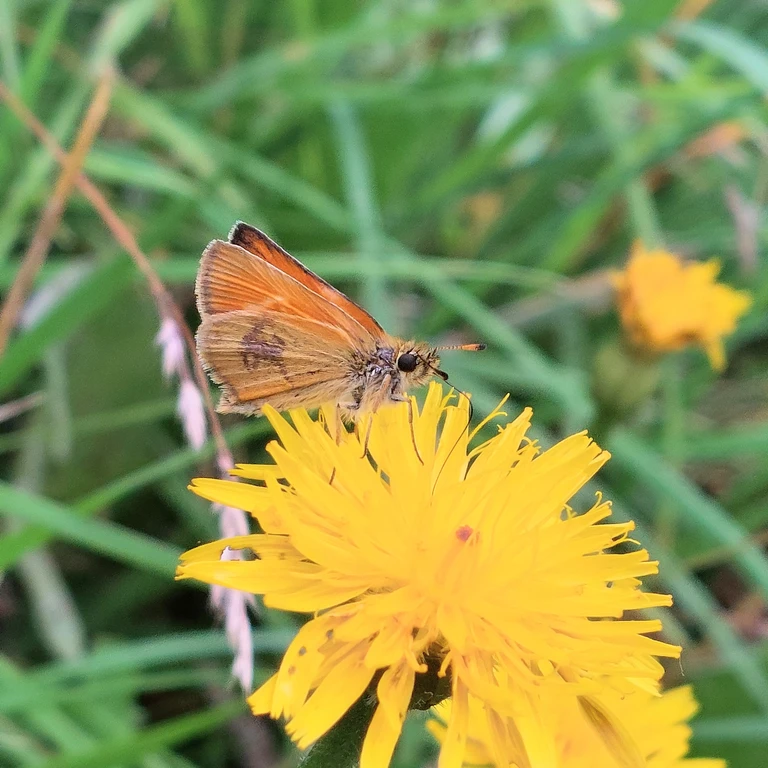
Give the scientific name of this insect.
Thymelicus lineola
